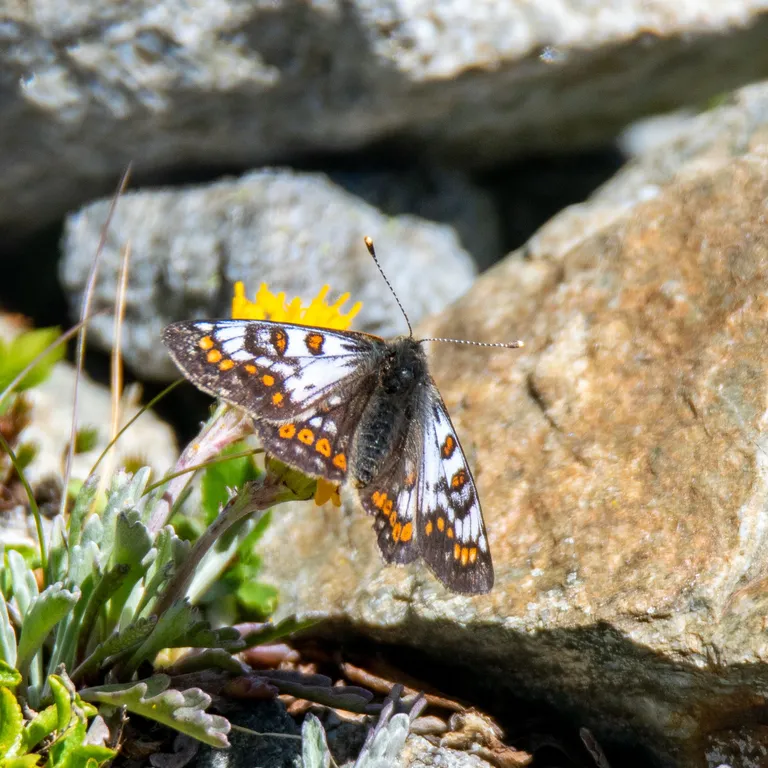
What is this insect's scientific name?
Euphydryas cynthia (also Hypodryas cynthia)
